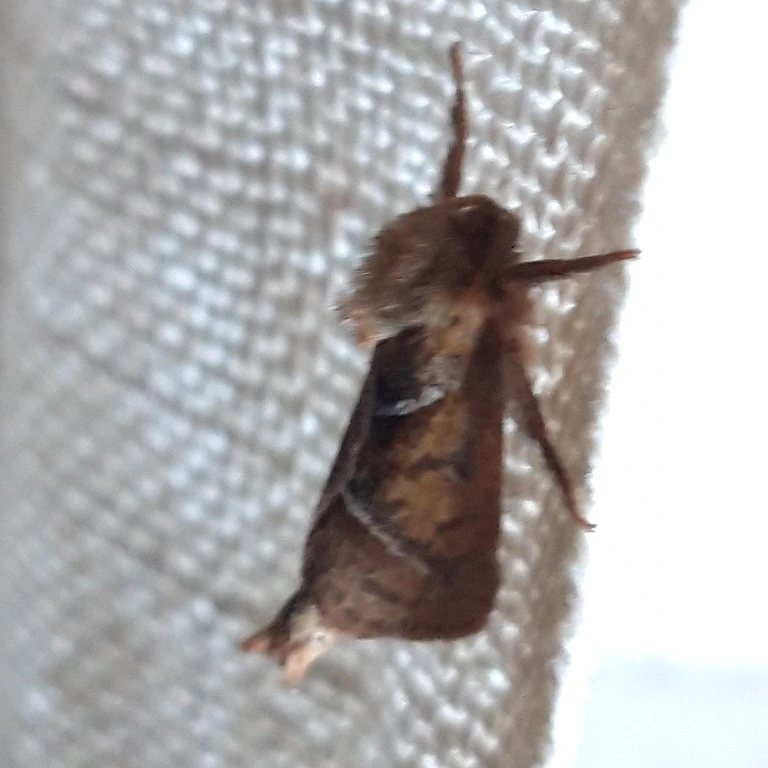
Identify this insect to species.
Triodia sylvina
